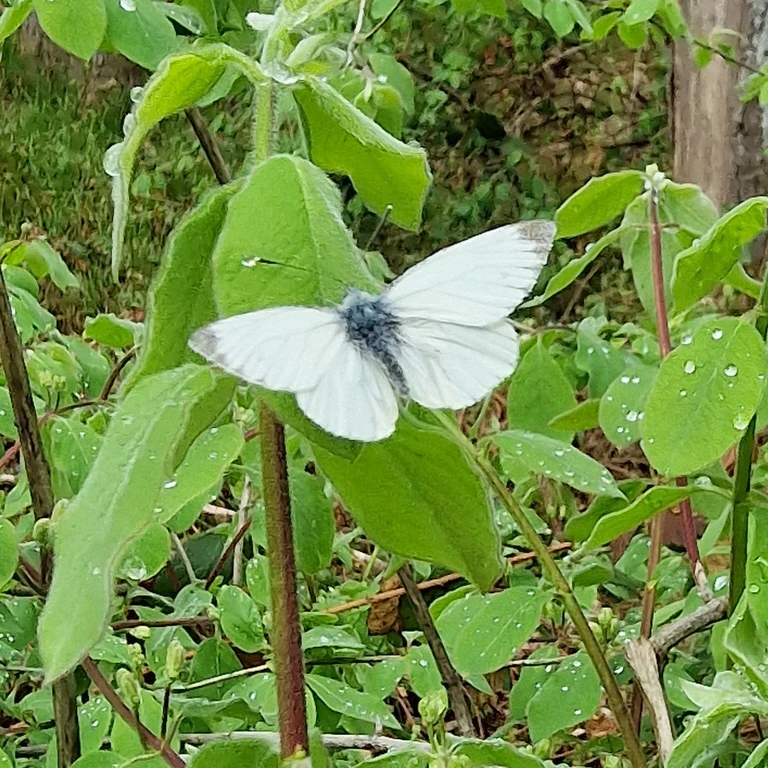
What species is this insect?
Pieris napi
